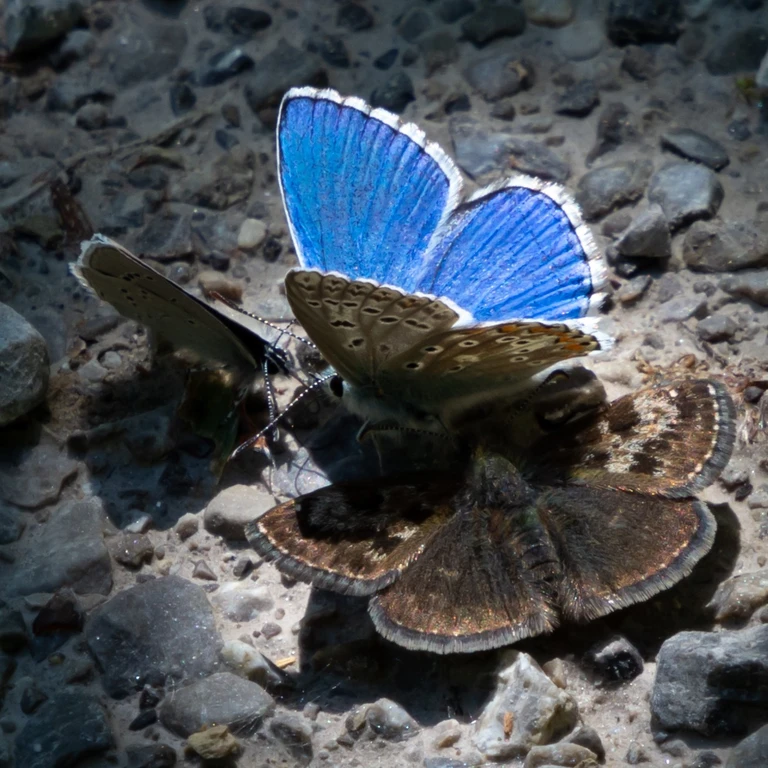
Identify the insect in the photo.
Lysandra bellargus
